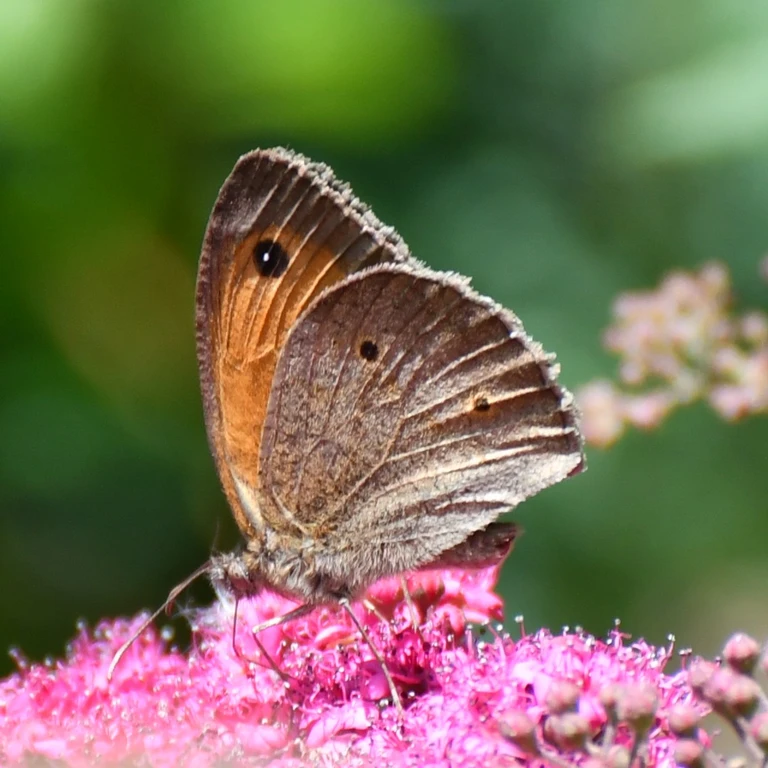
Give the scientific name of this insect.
Maniola jurtina
